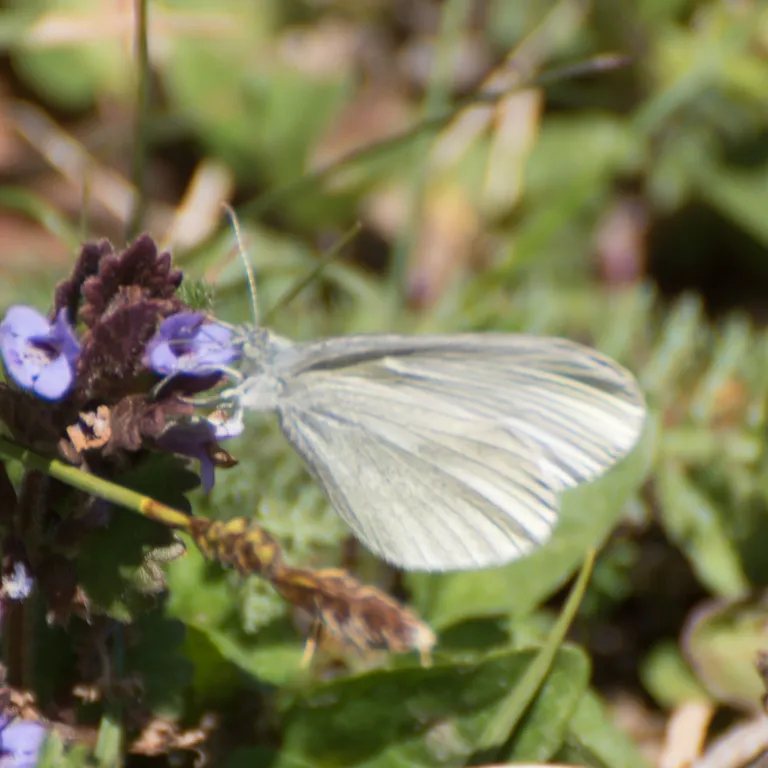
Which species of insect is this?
Leptidea sinapis/juvernica
